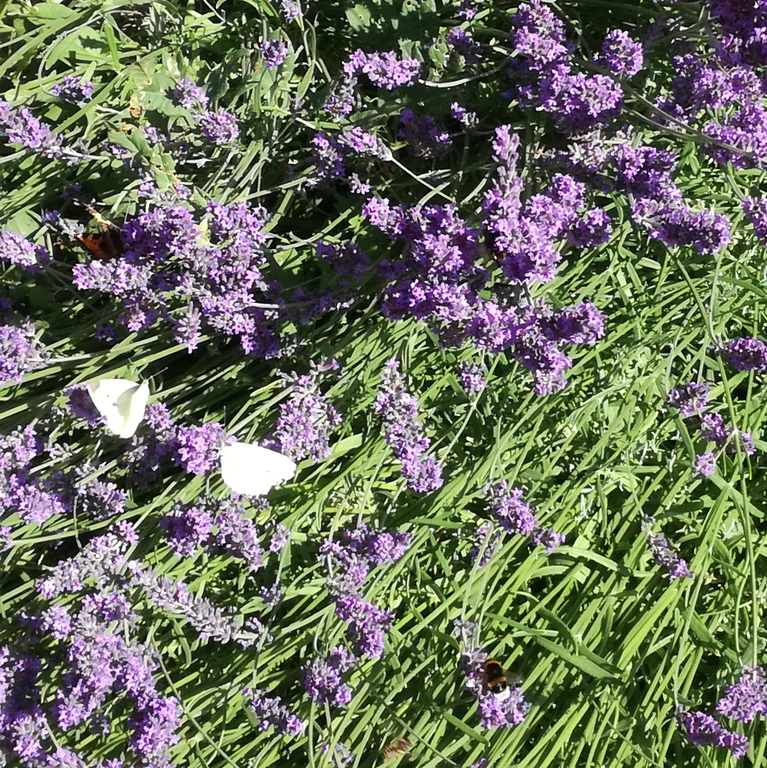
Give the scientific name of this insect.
Pieris rapae
